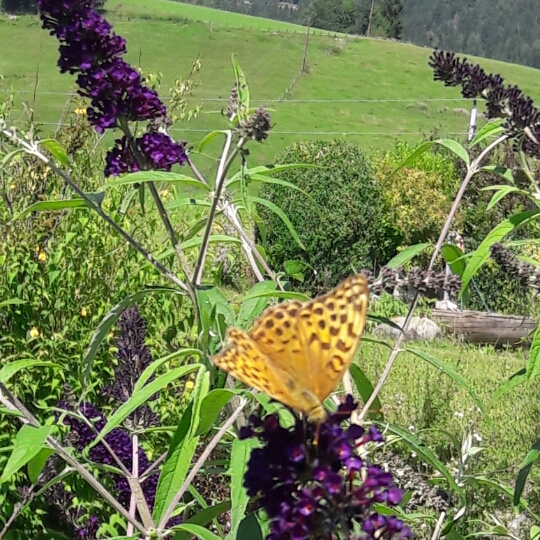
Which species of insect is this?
Argynnis paphia
